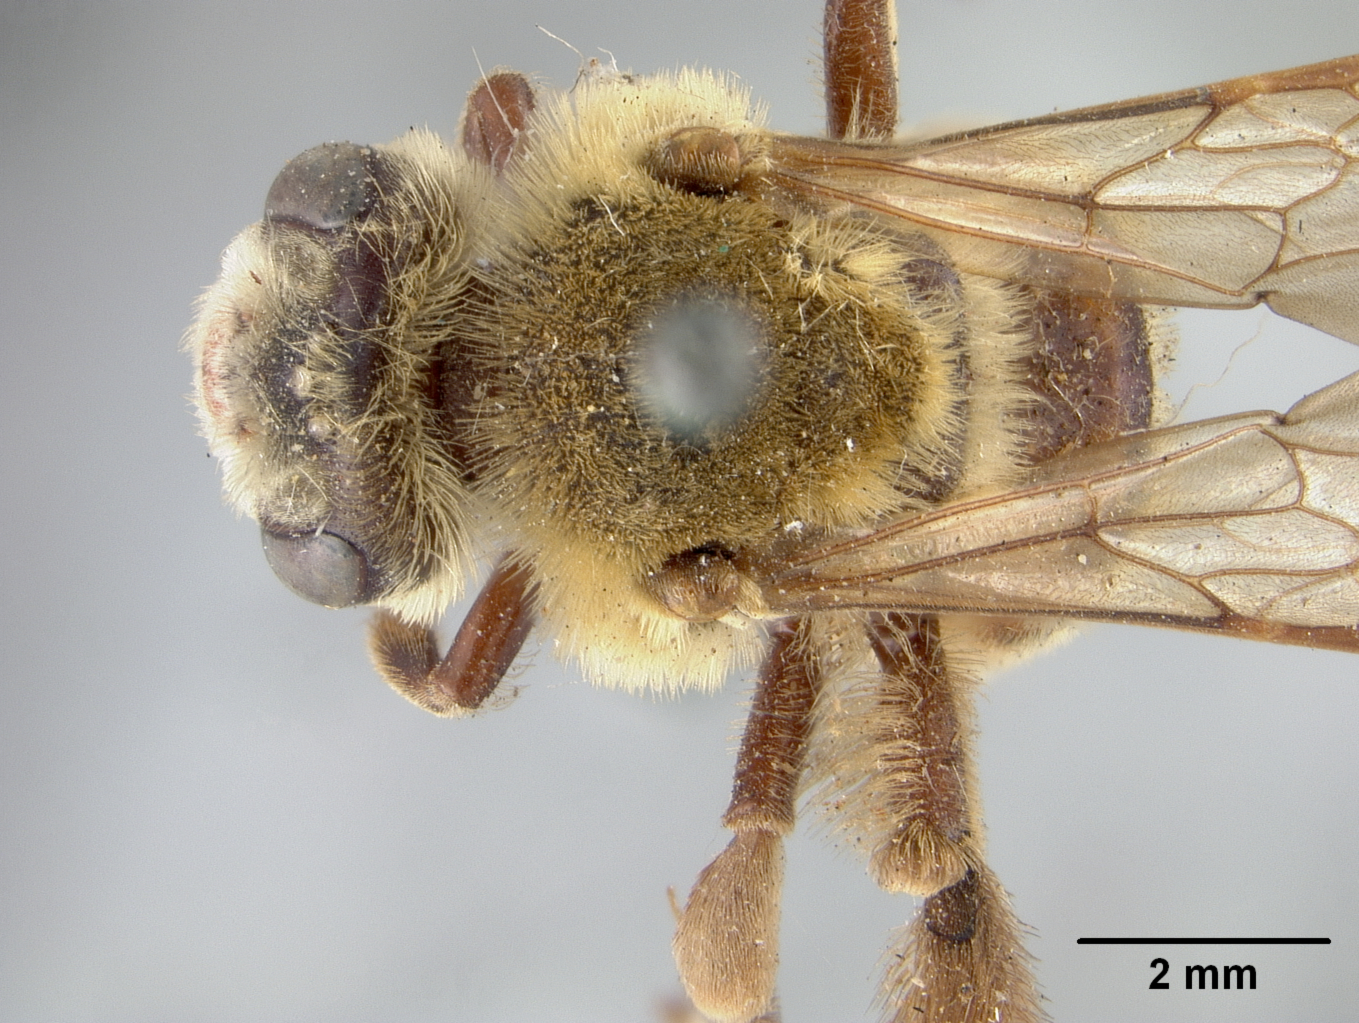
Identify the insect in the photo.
Andrena melliventris
